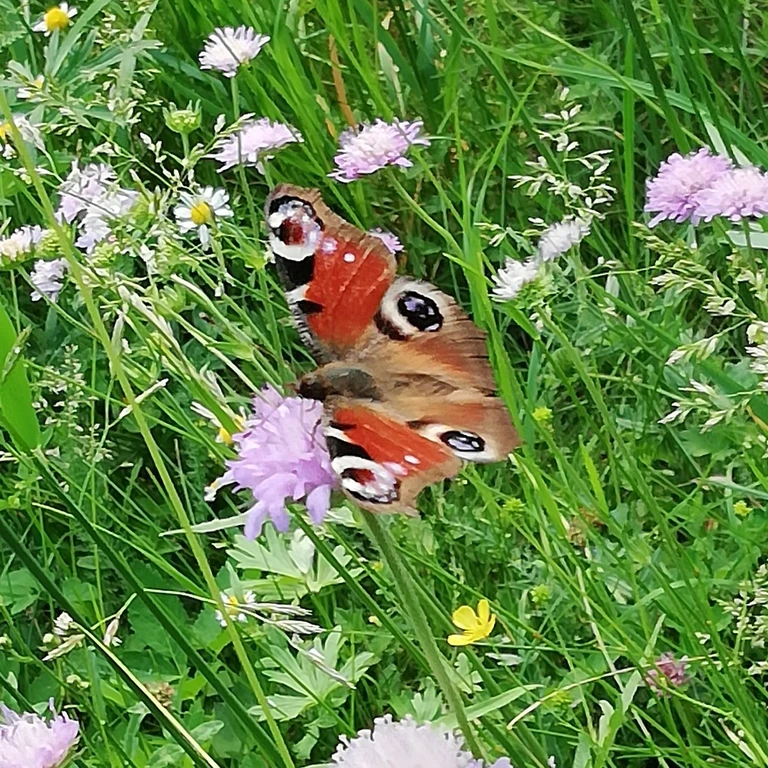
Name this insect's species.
Aglais io
